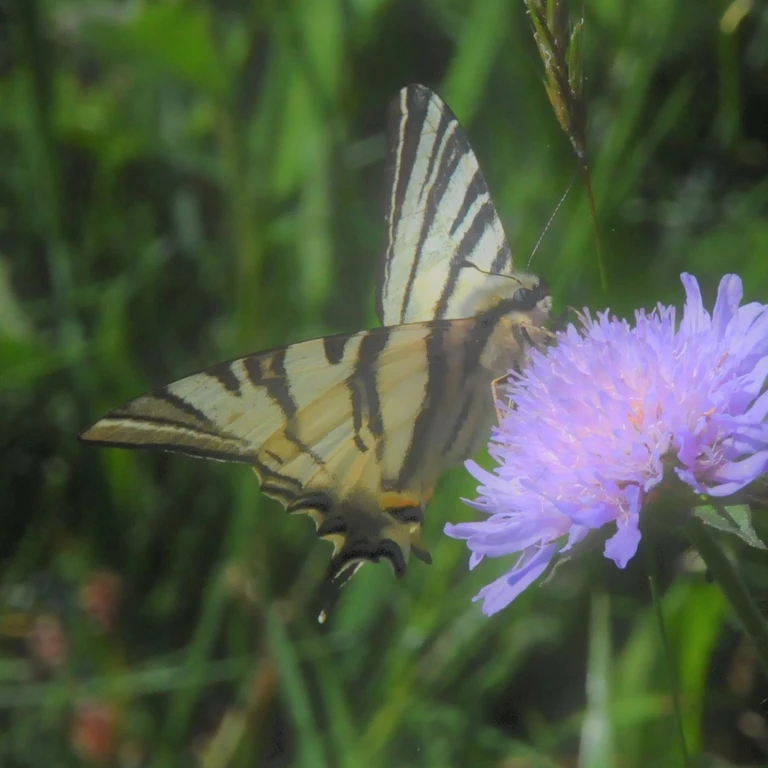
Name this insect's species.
Iphiclides podalirius
